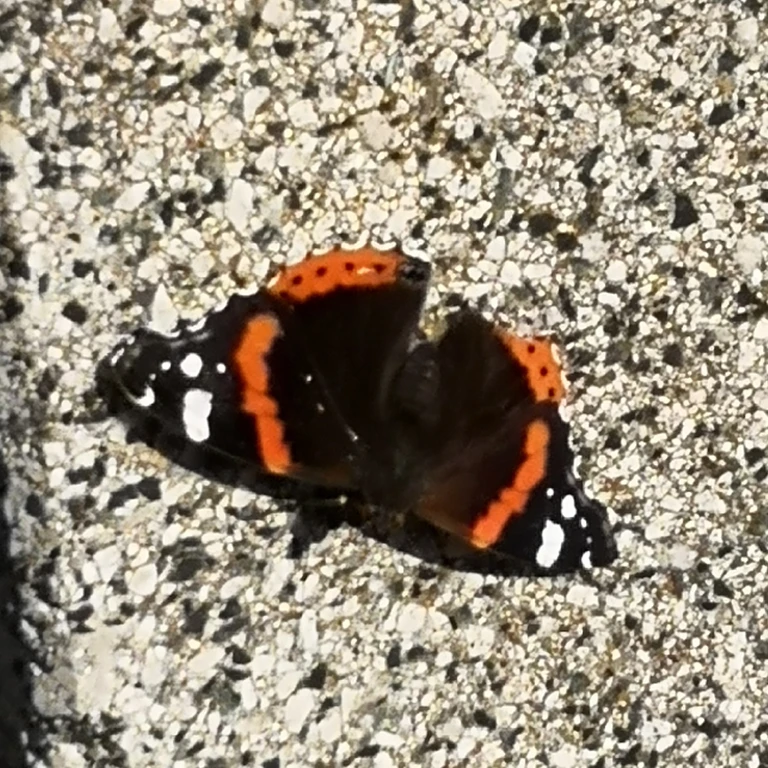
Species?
Vanessa atalanta
